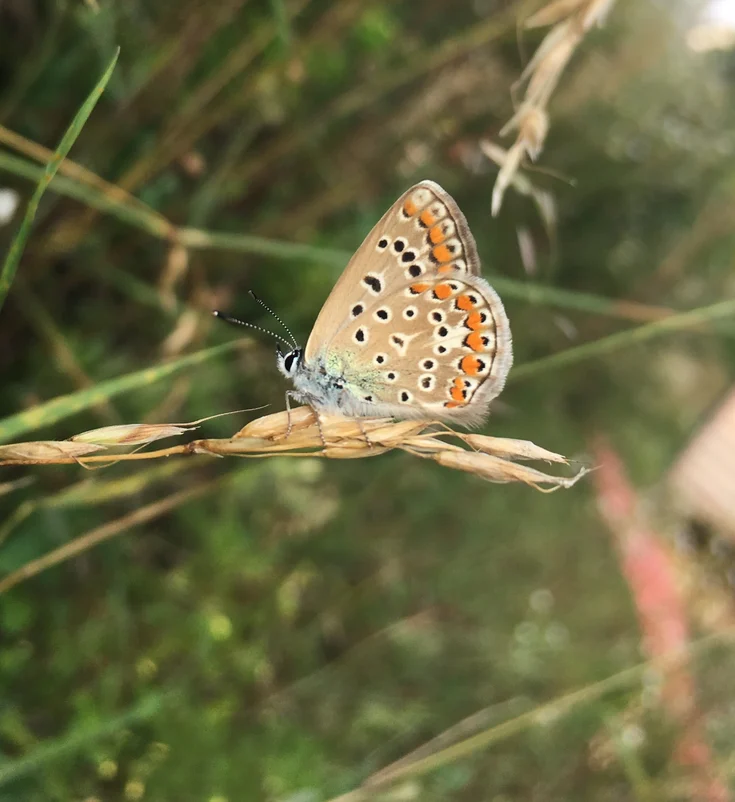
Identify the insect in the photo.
Polyommatus icarus
